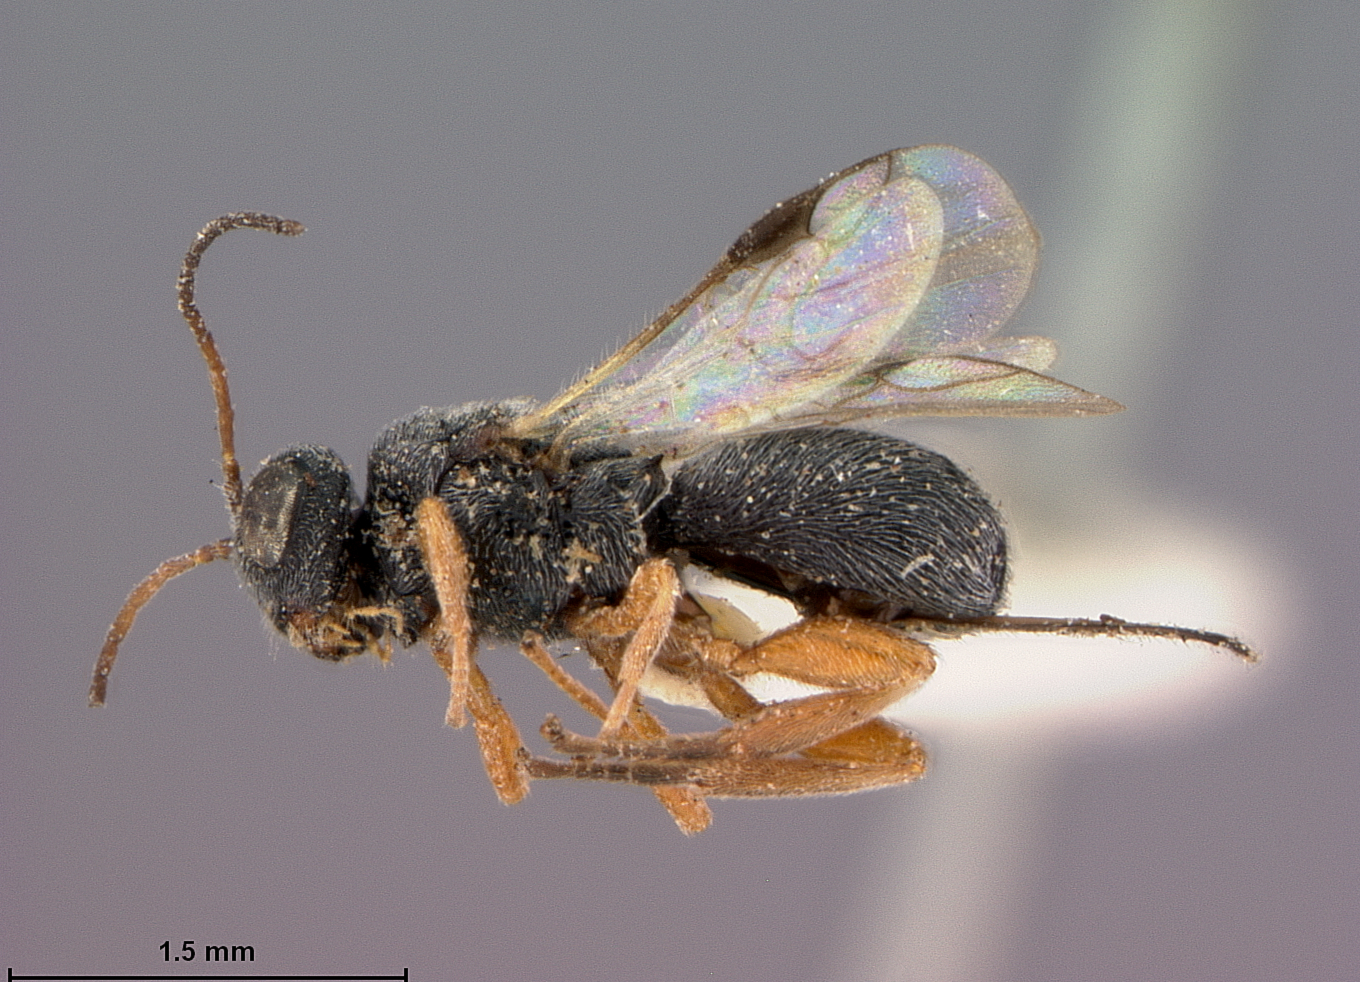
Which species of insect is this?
Urosigalphus arizonensis
